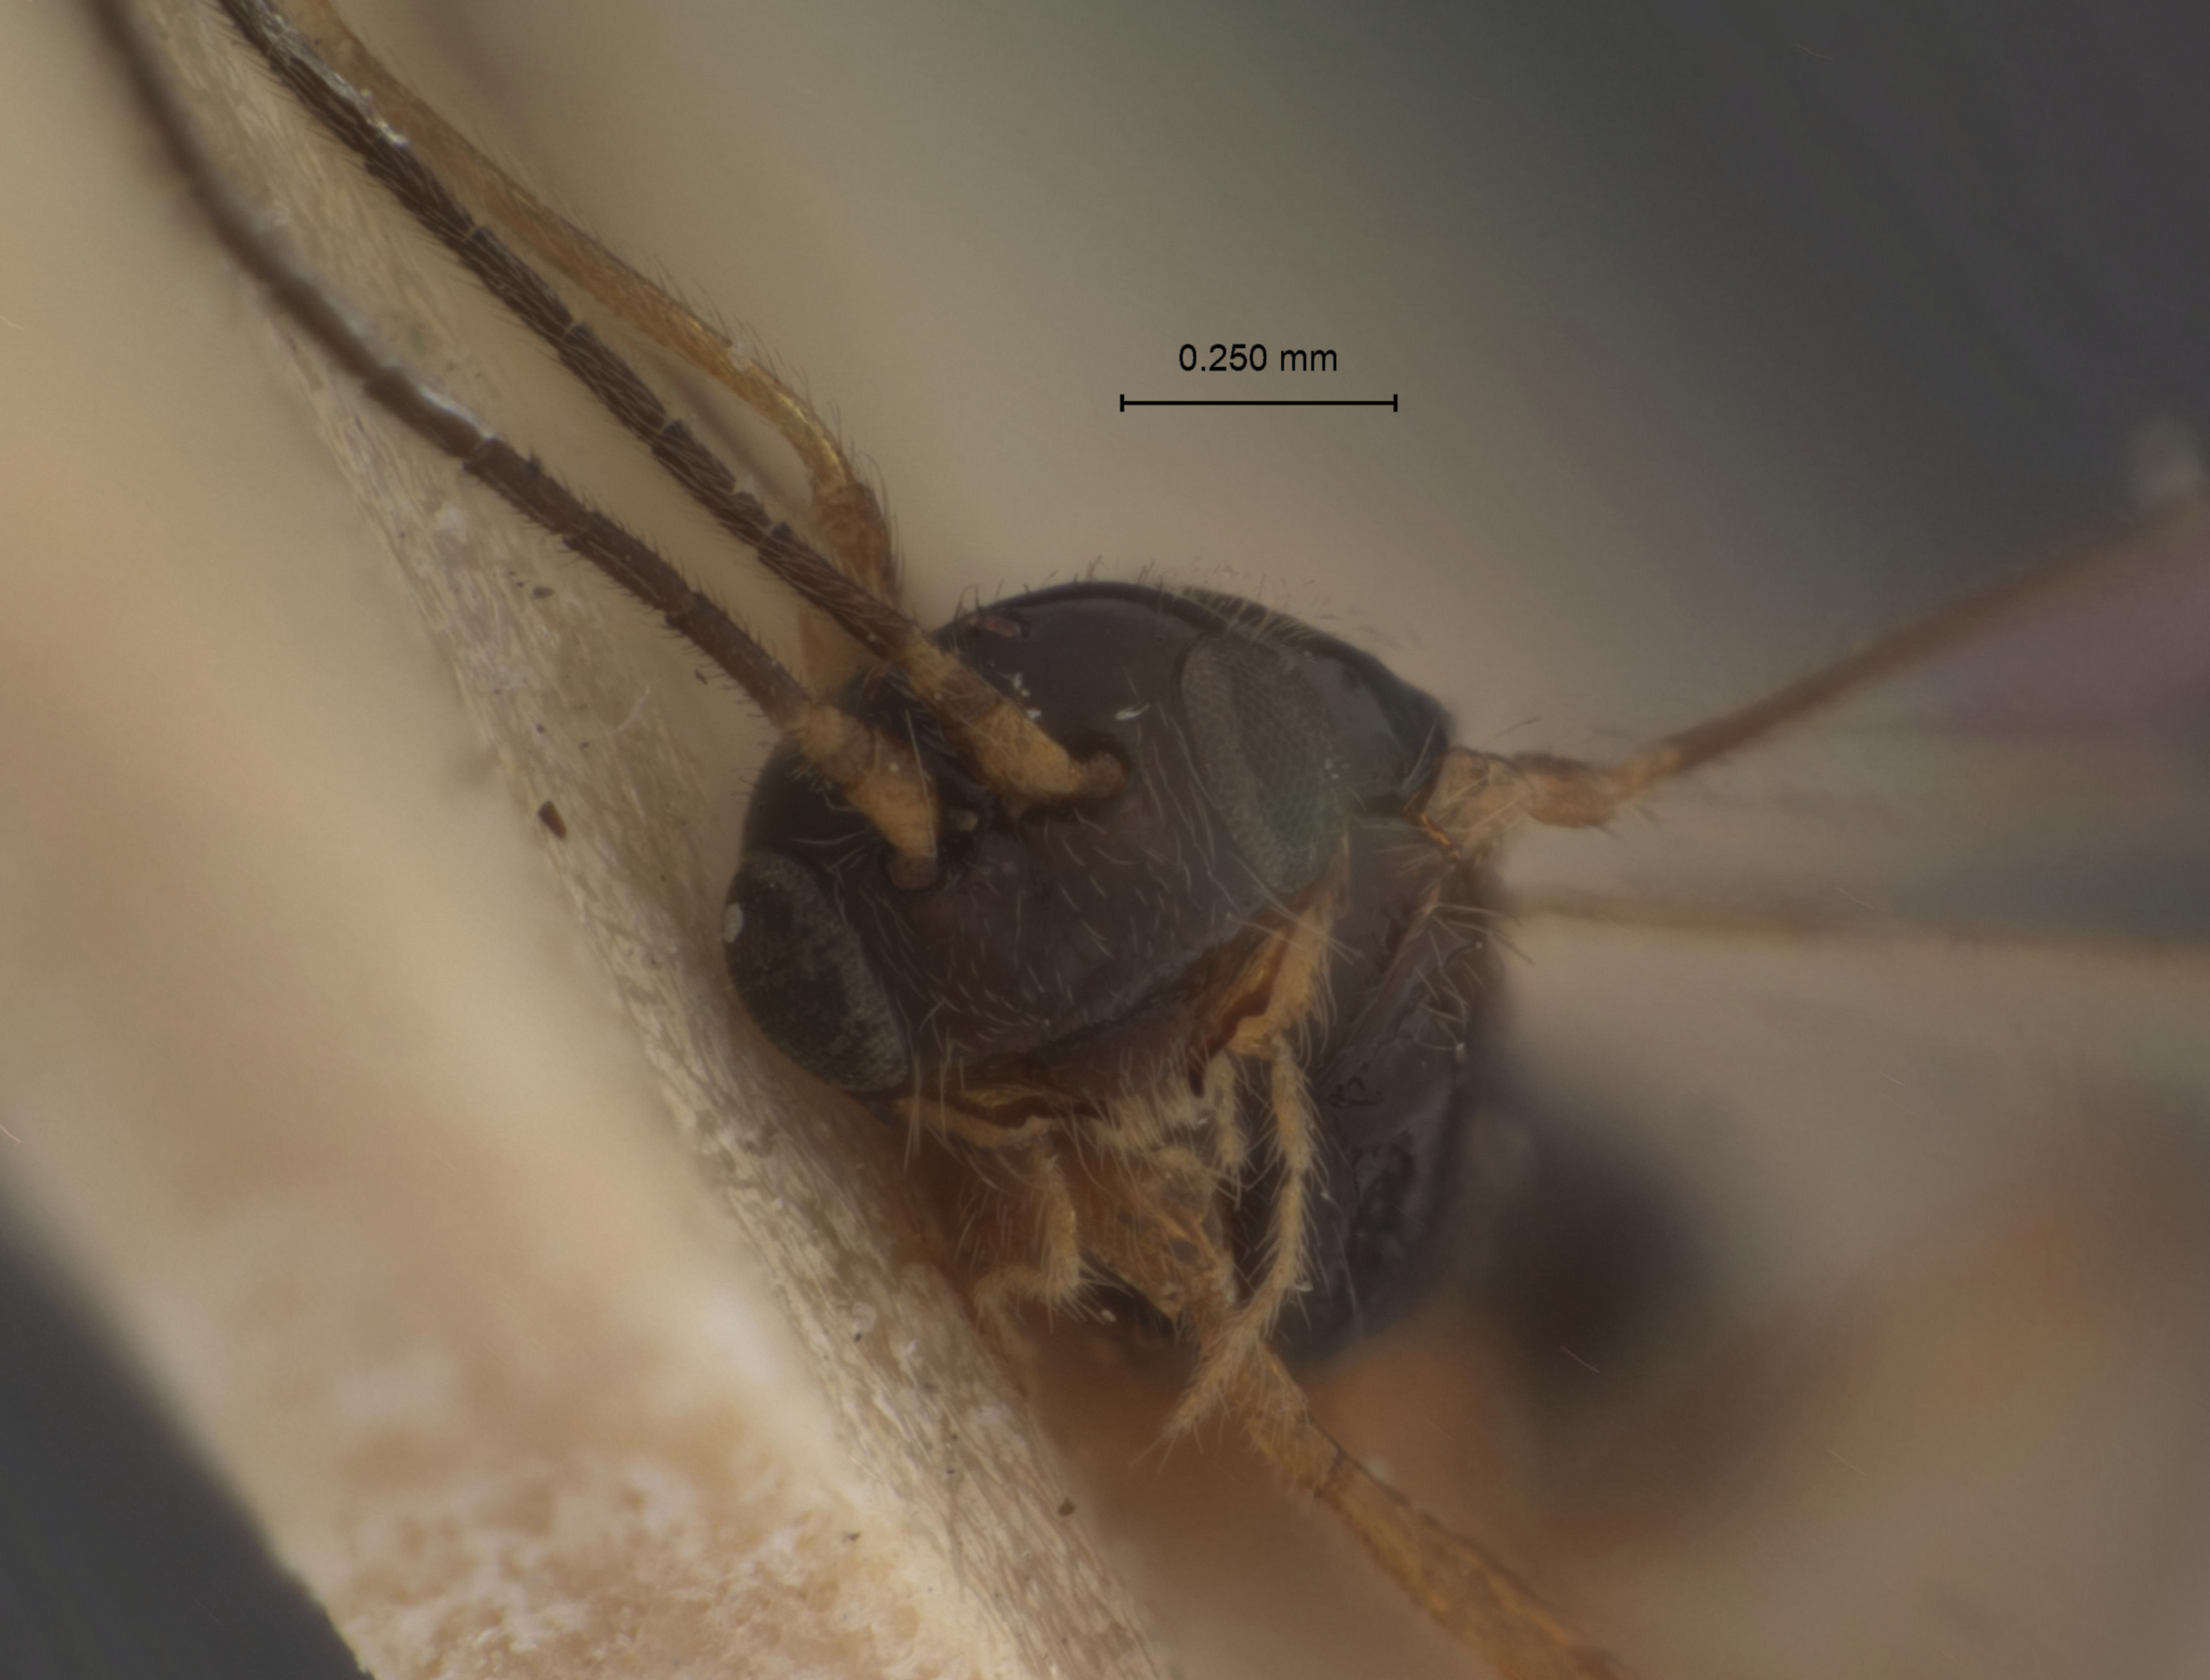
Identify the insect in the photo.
Tanycarpa mitis
